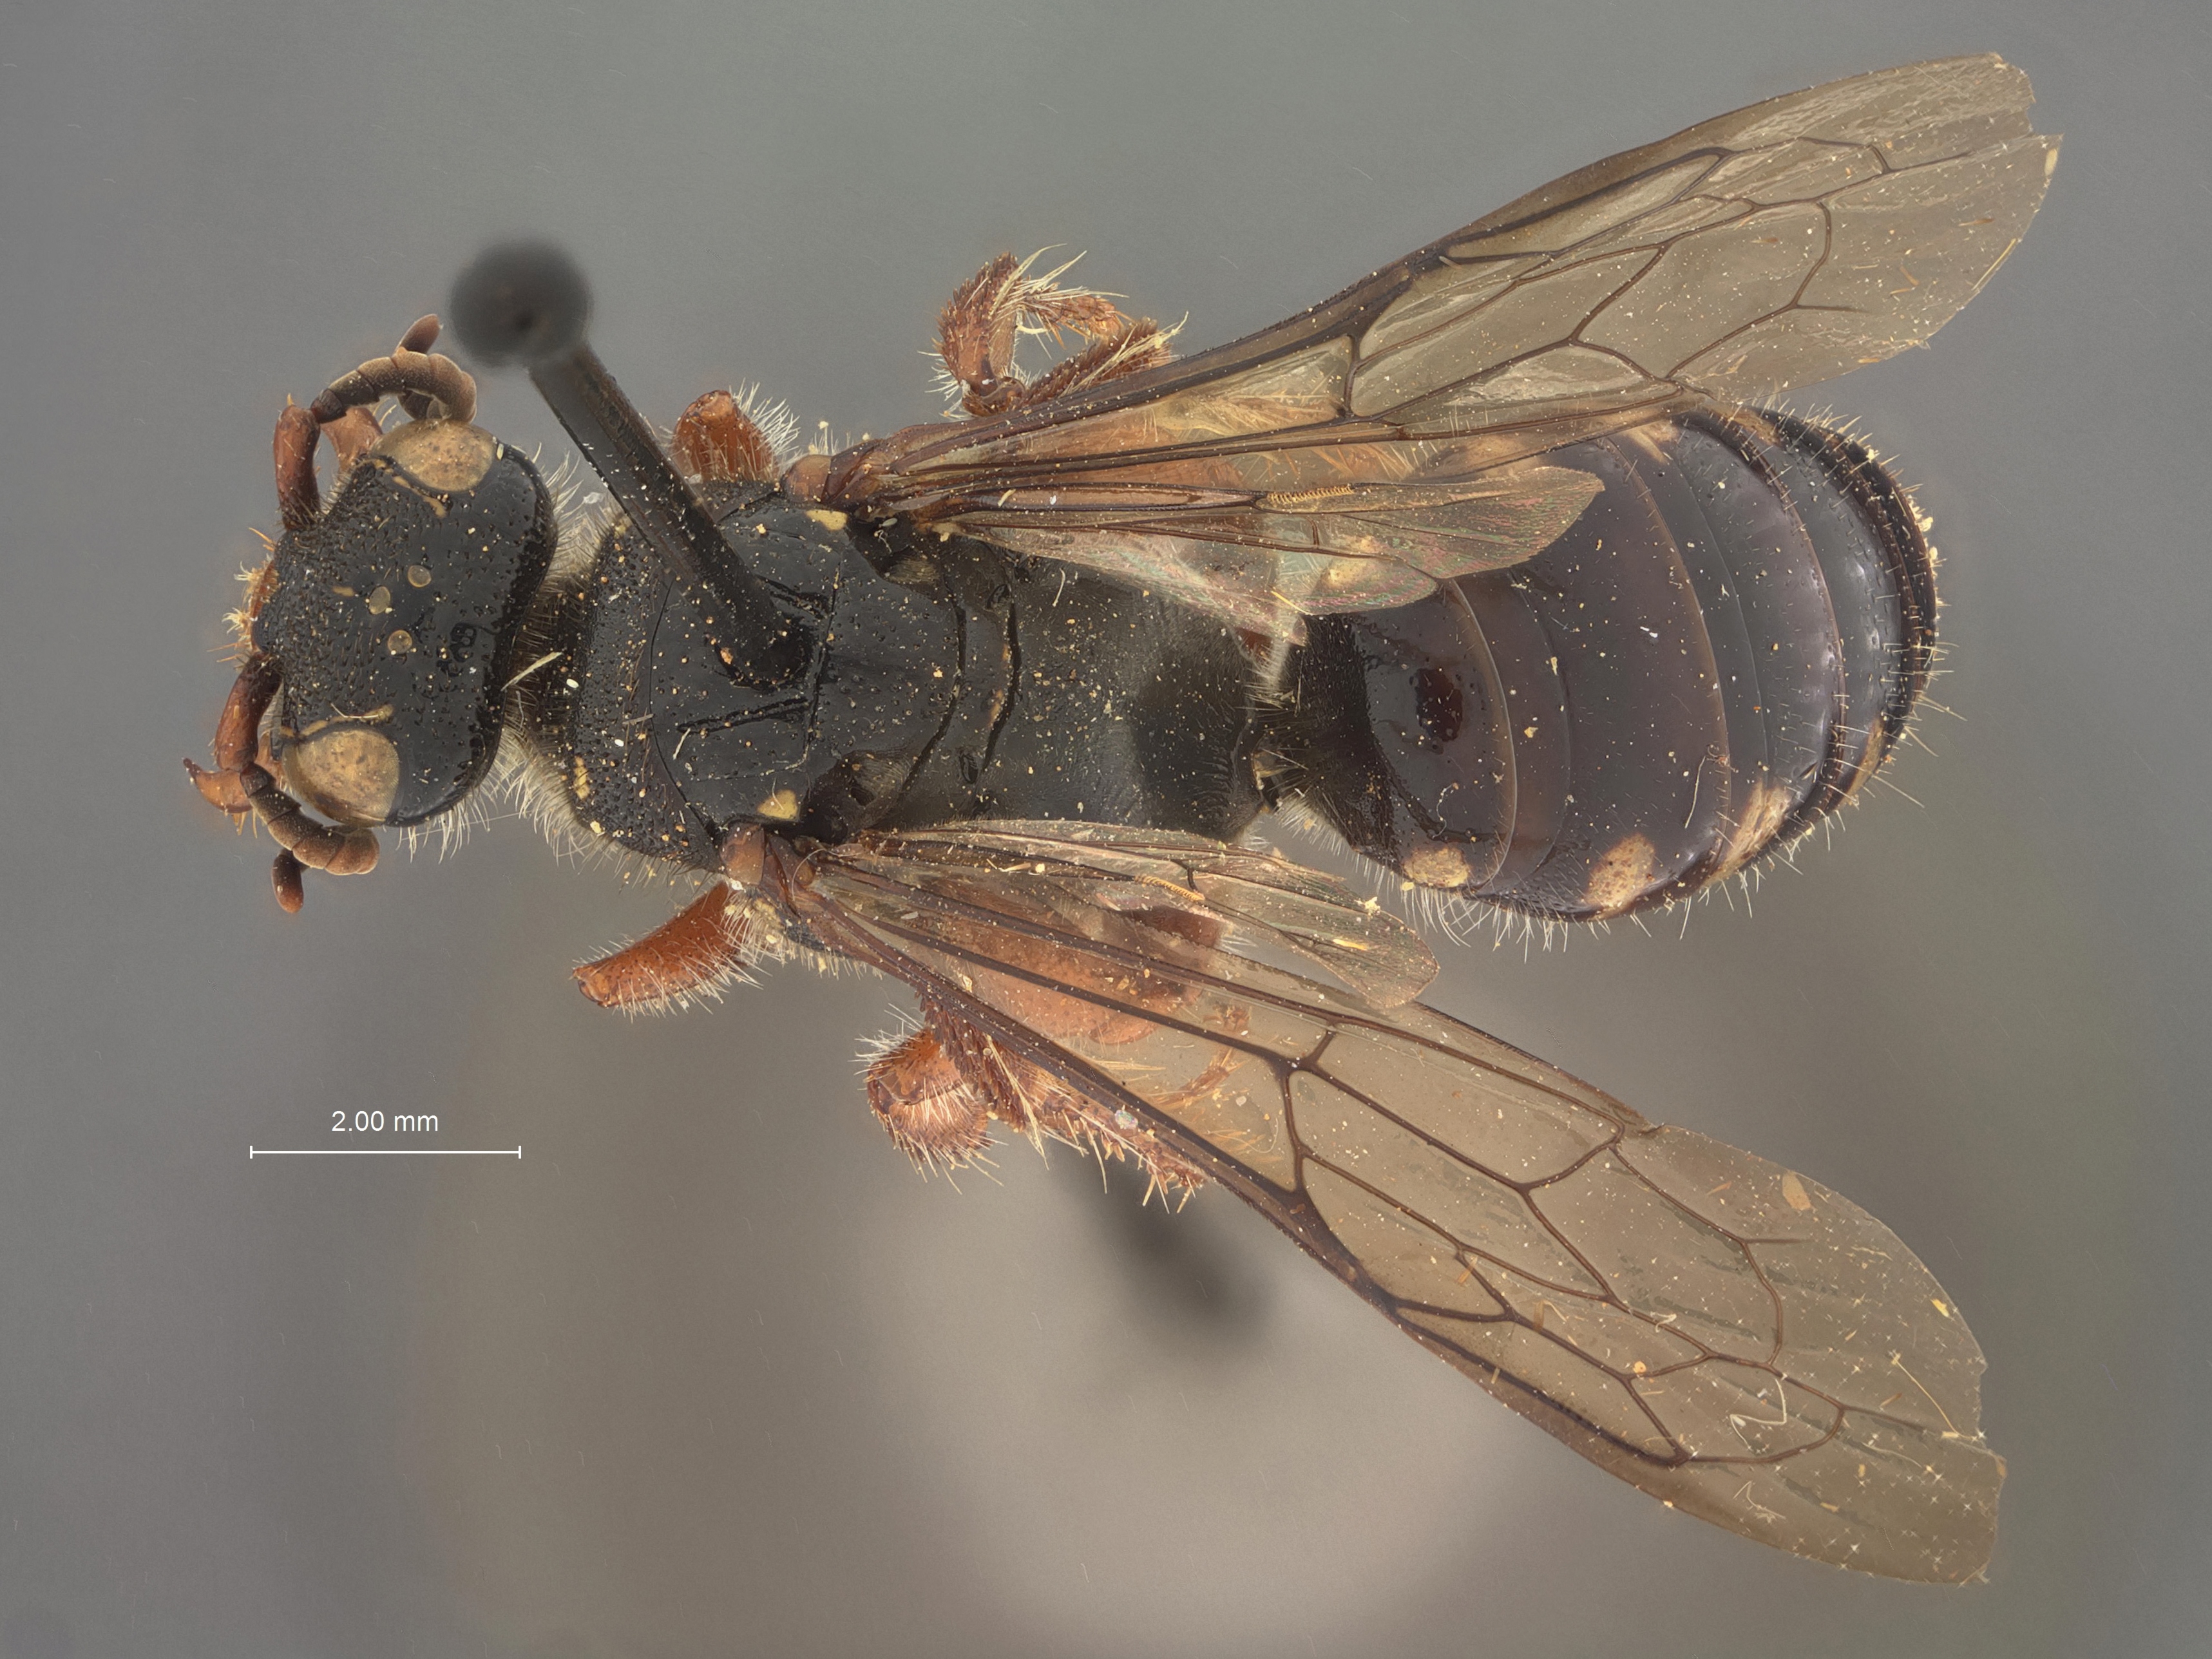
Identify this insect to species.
Myzina dominicana
